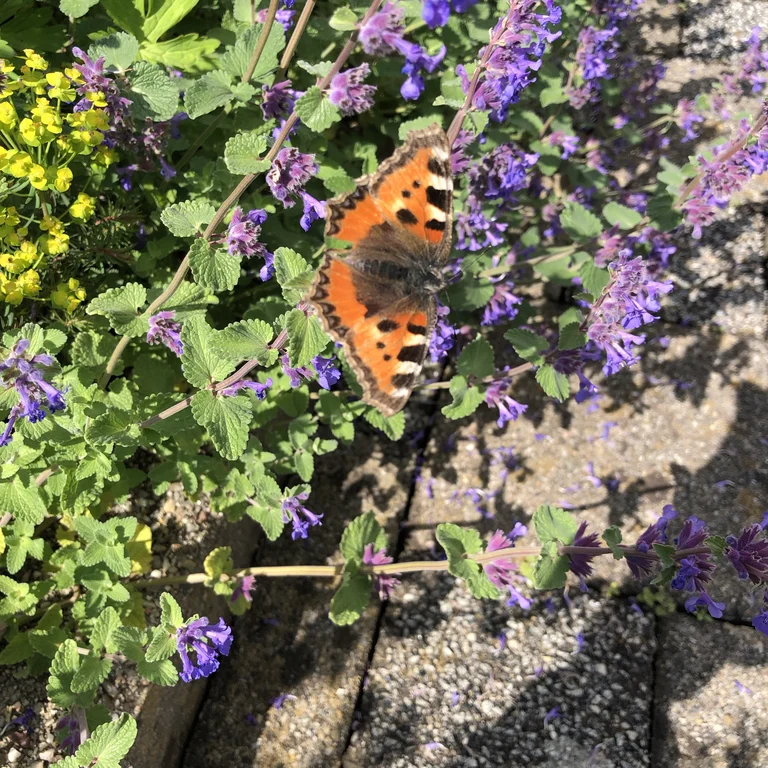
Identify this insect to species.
Aglais urticae
